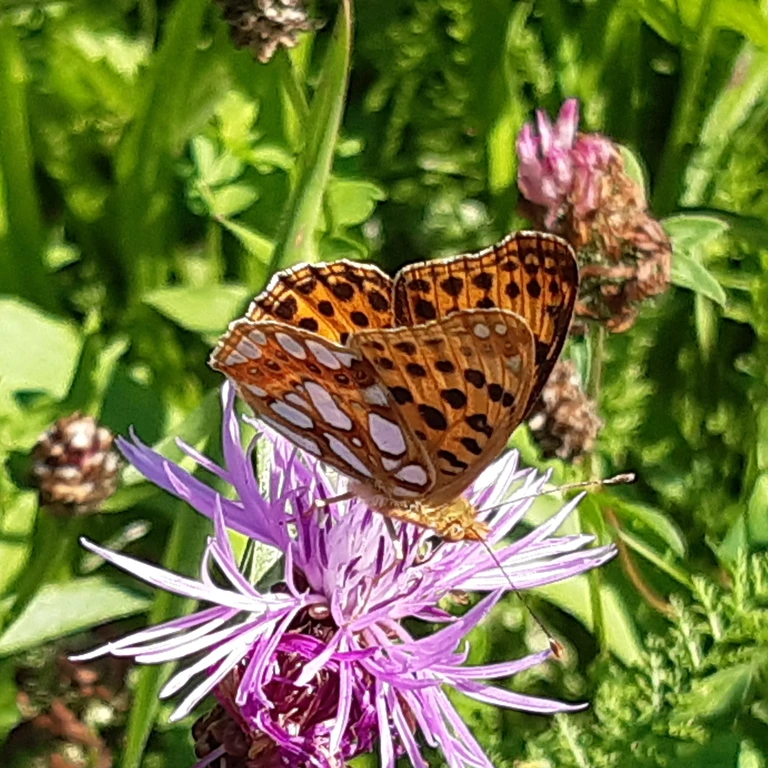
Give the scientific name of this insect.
Issoria lathonia
